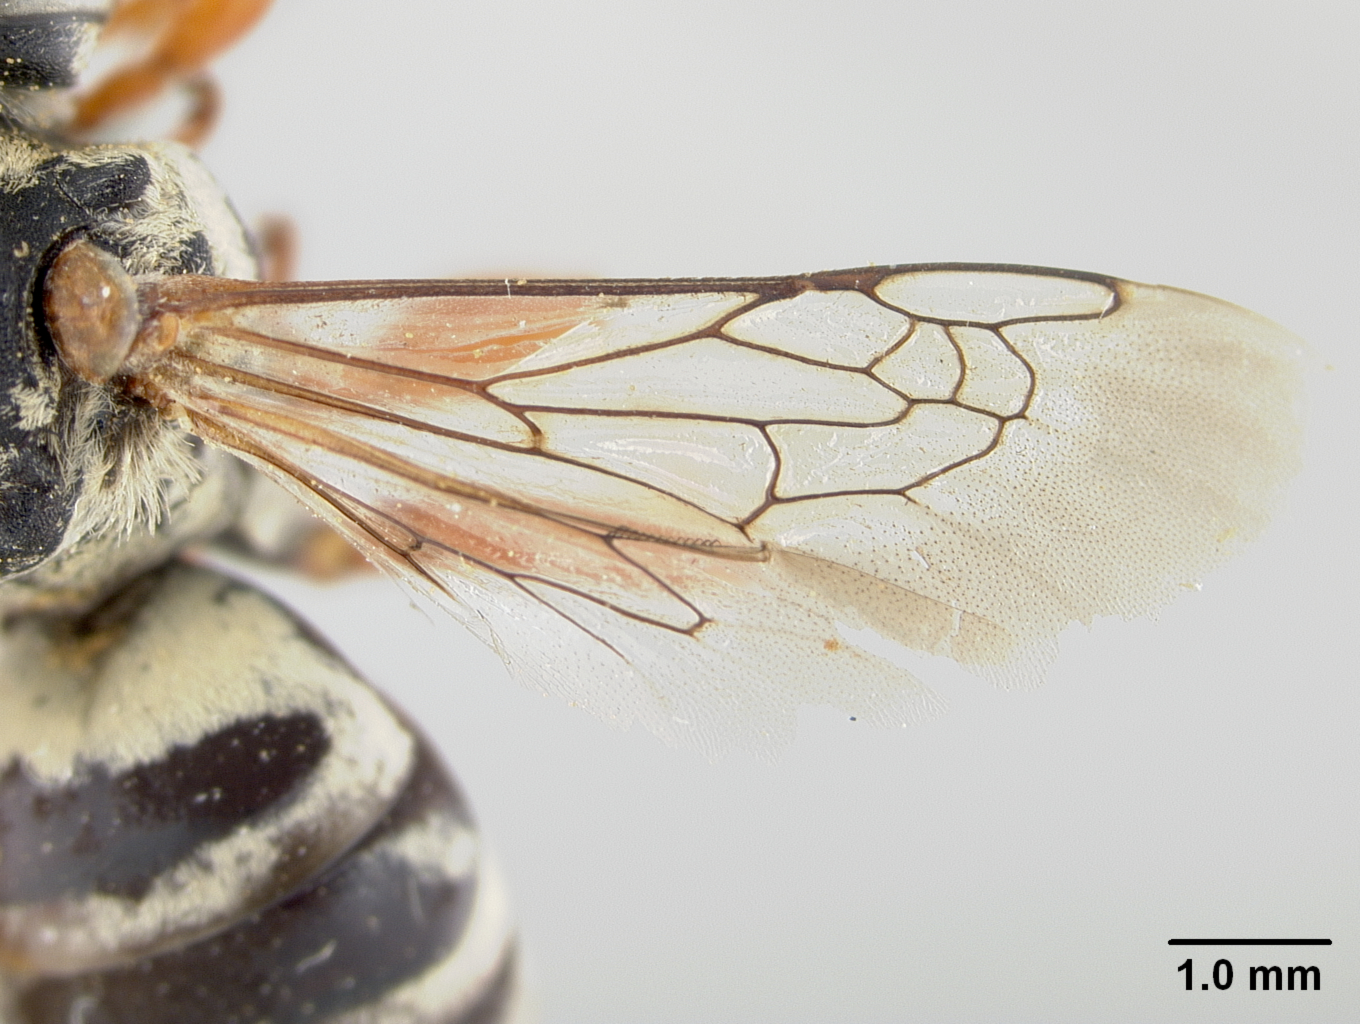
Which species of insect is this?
Triepeolus grindeliae
